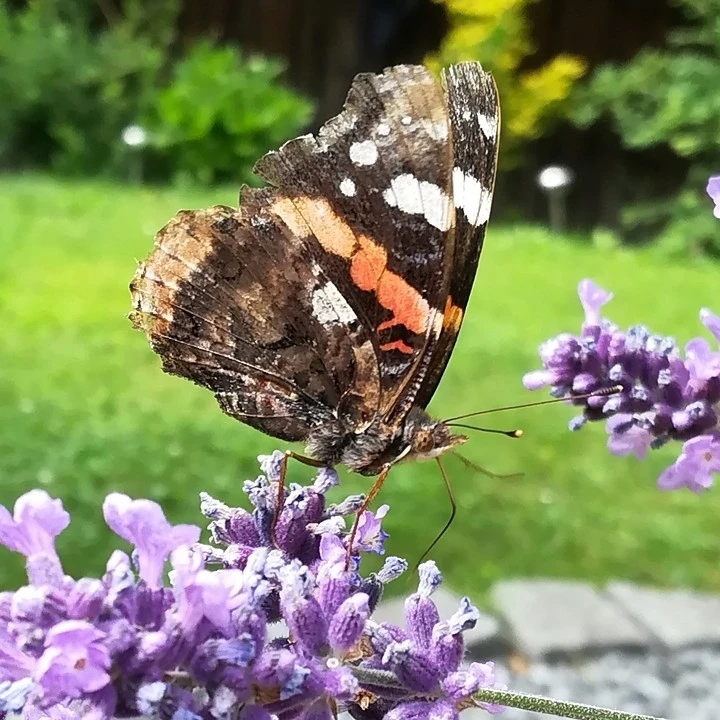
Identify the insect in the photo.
Vanessa atalanta
